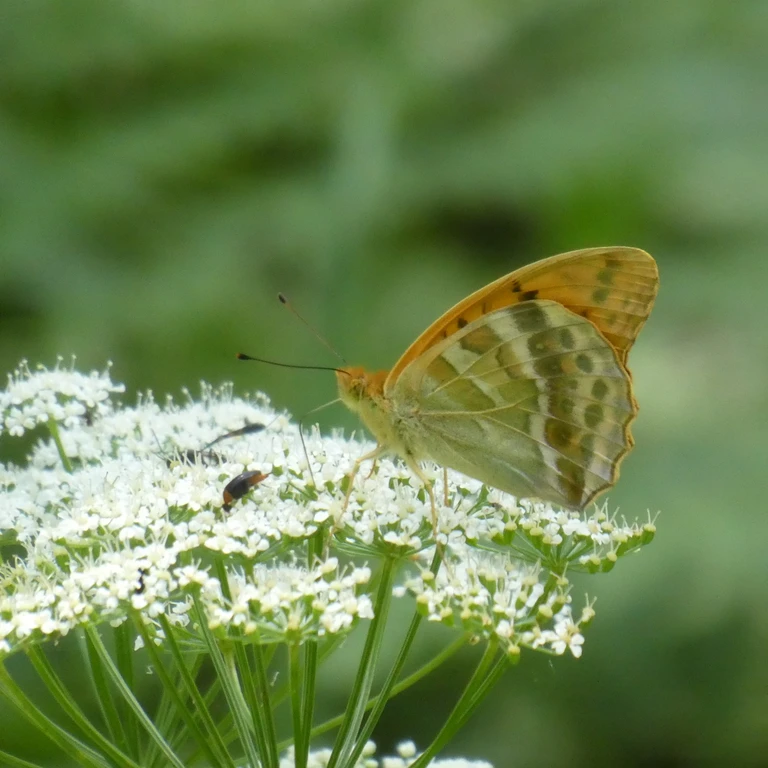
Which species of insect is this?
Argynnis paphia
